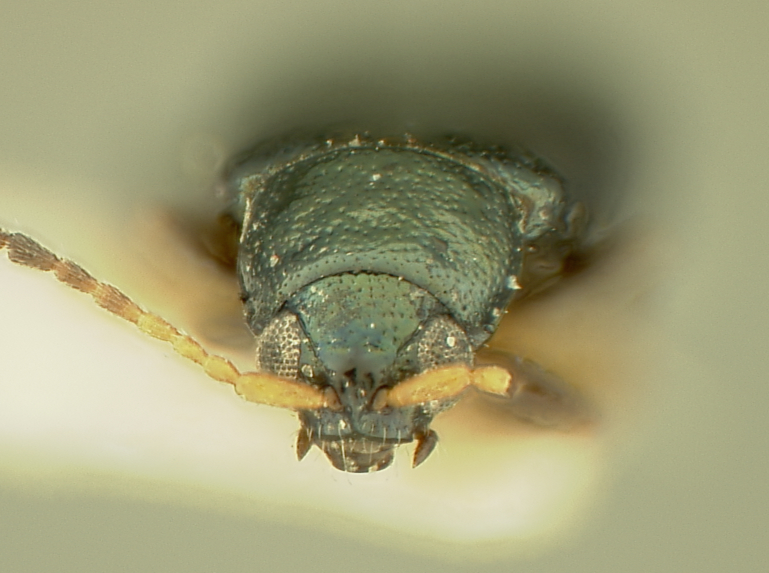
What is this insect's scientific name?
Phyllotreta viridicyanea
